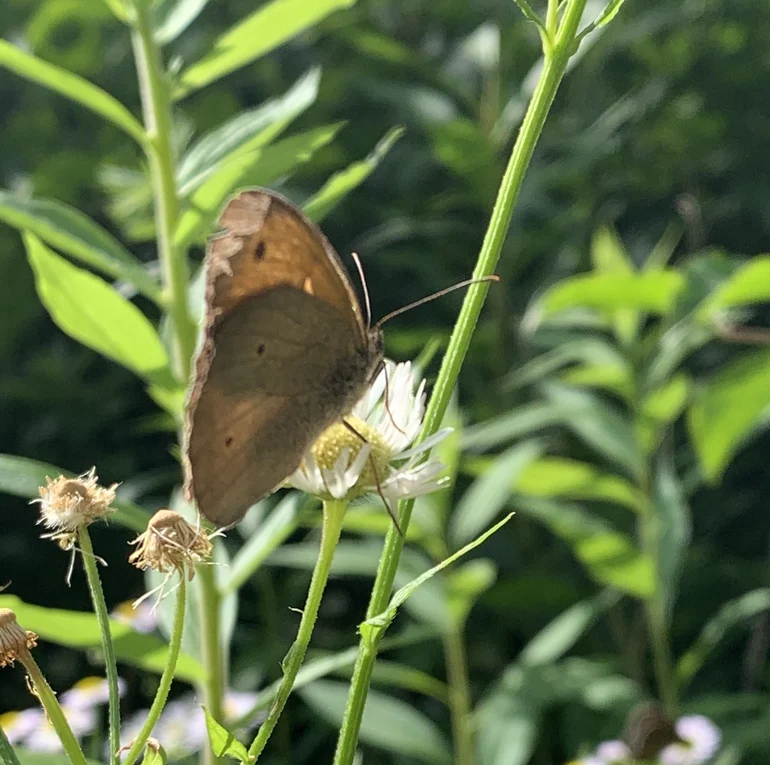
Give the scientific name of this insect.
Maniola jurtina
